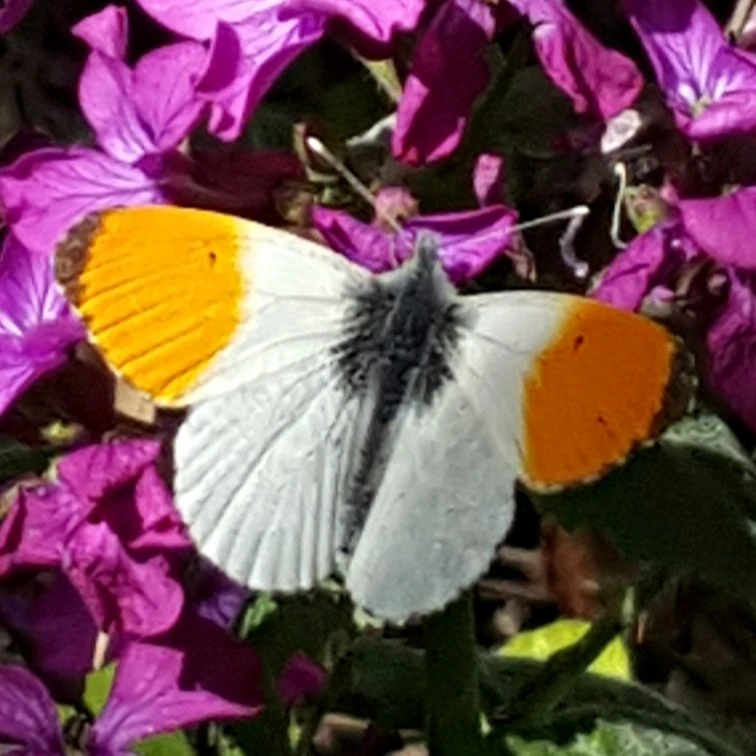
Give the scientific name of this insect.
Anthocharis cardamines
